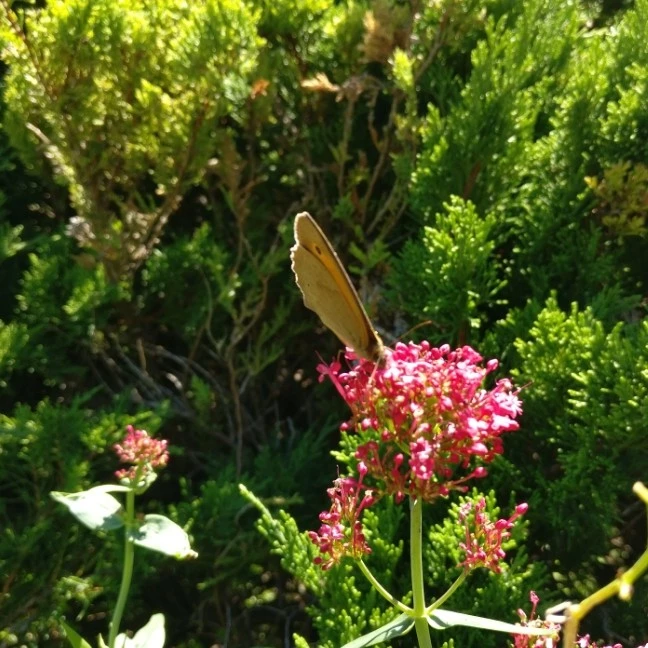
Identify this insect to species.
Maniola jurtina
